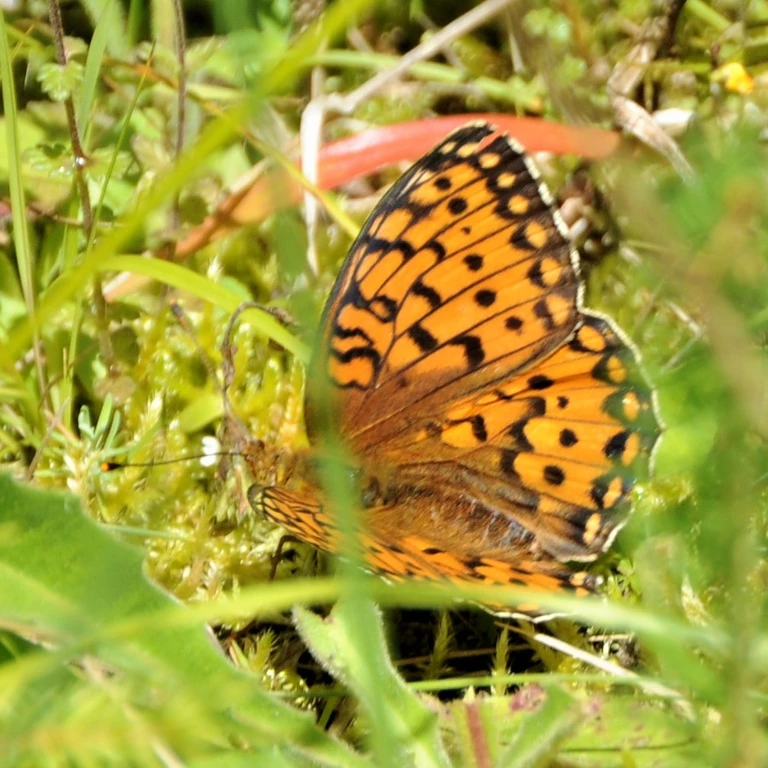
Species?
Speyeria aglaja
